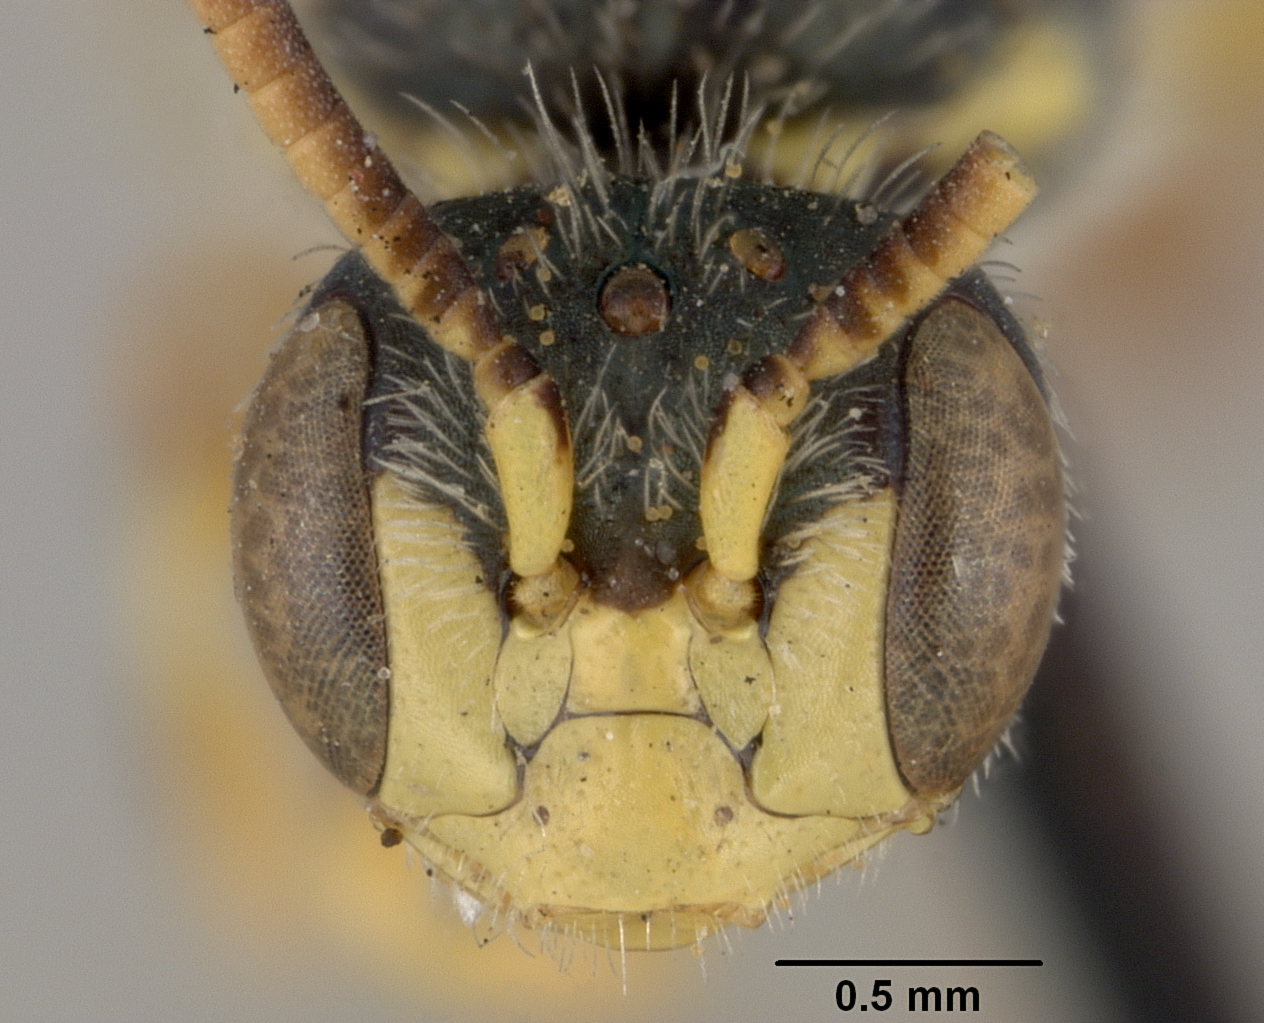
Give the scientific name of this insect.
Perdita cockerelli
